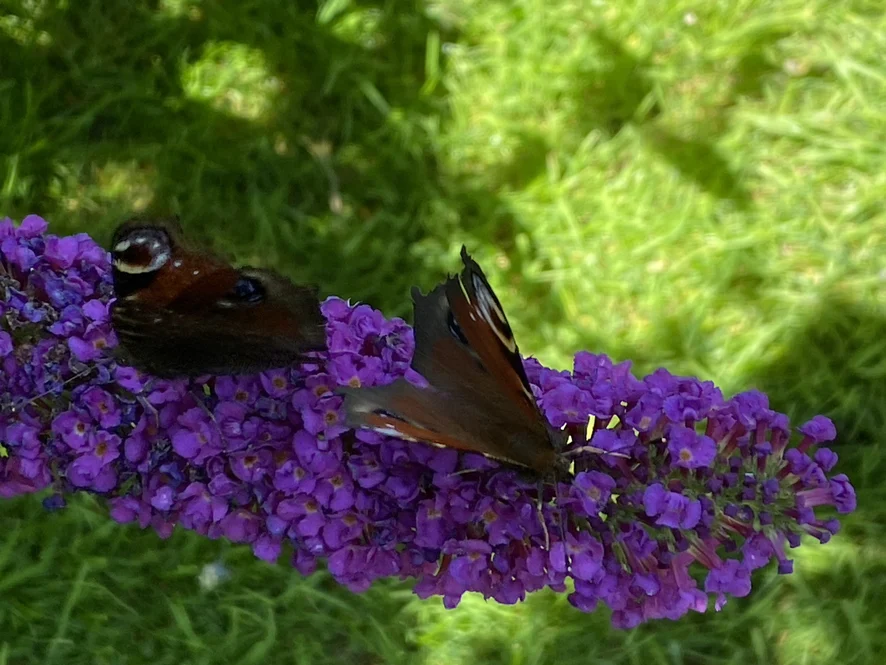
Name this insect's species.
Aglais io
